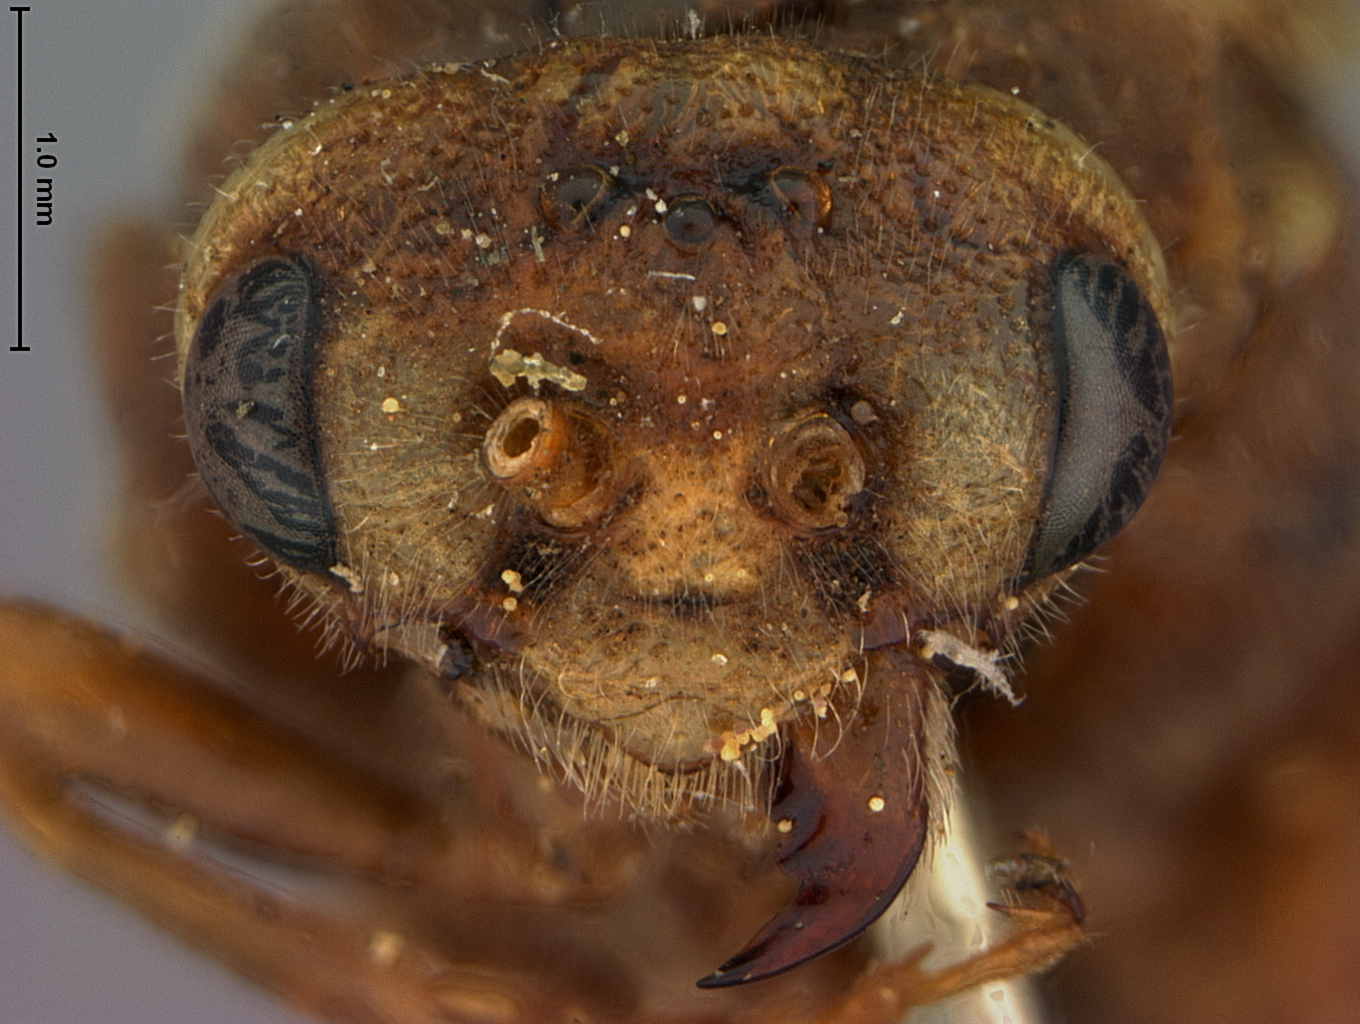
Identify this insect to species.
Neodiprion vallicola
